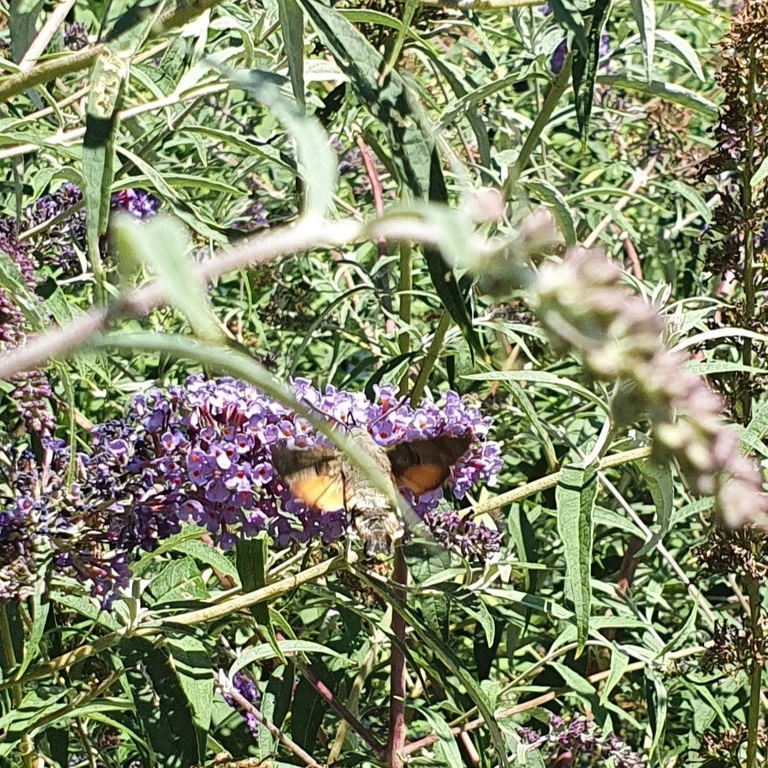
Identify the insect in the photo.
Macroglossum stellatarum
